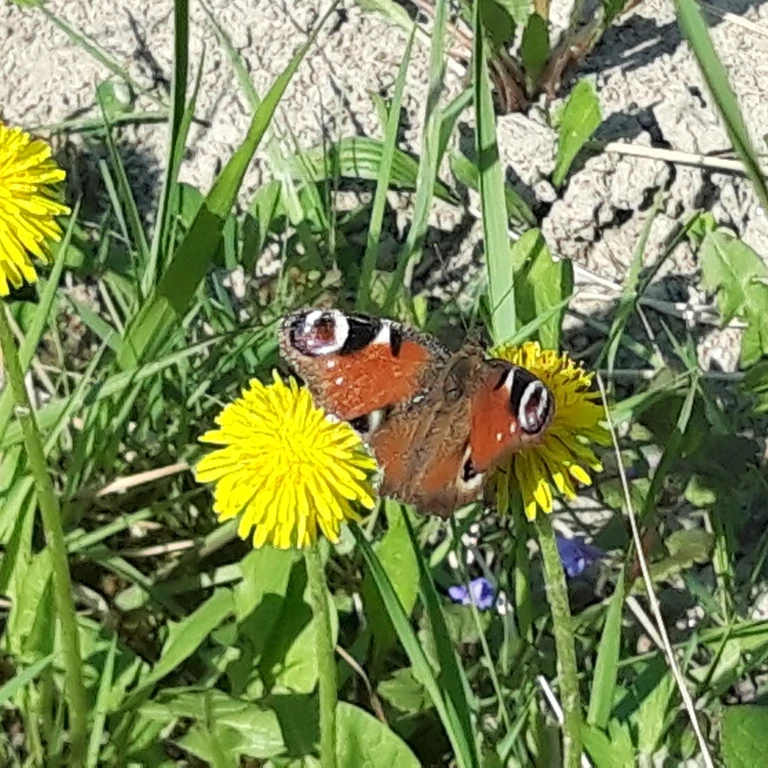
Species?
Aglais io
